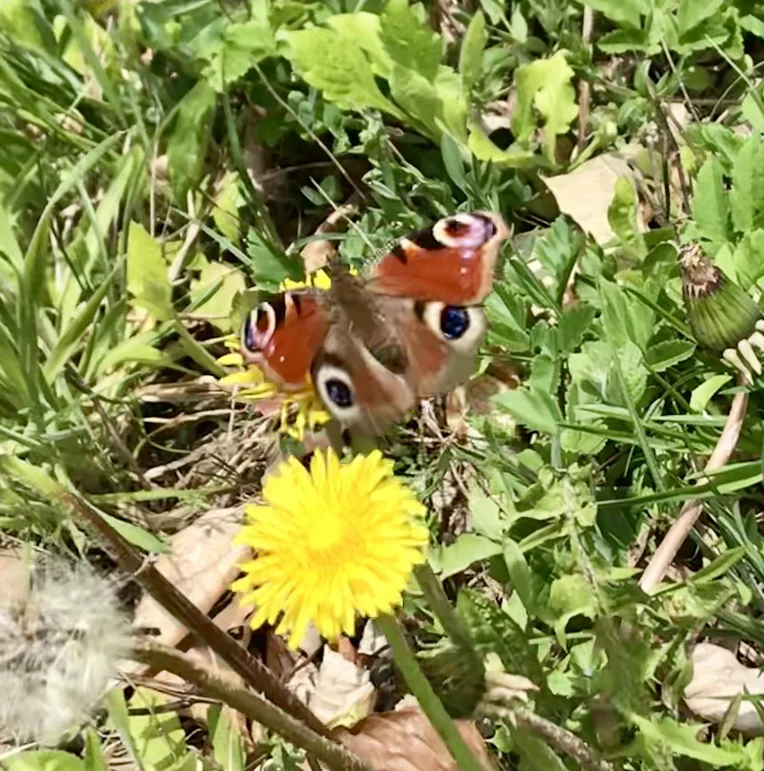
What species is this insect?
Aglais io
